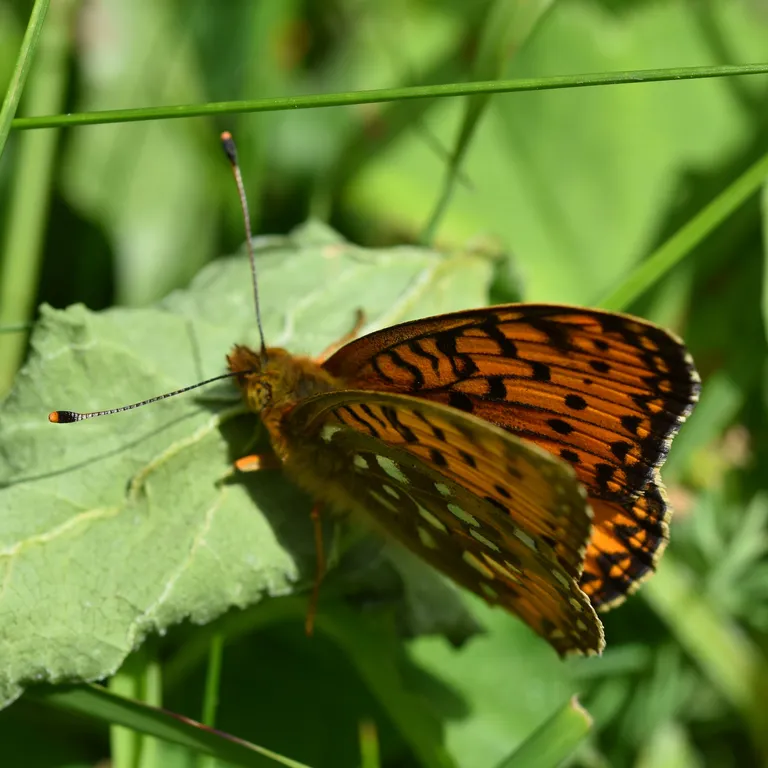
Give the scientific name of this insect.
Speyeria aglaja
